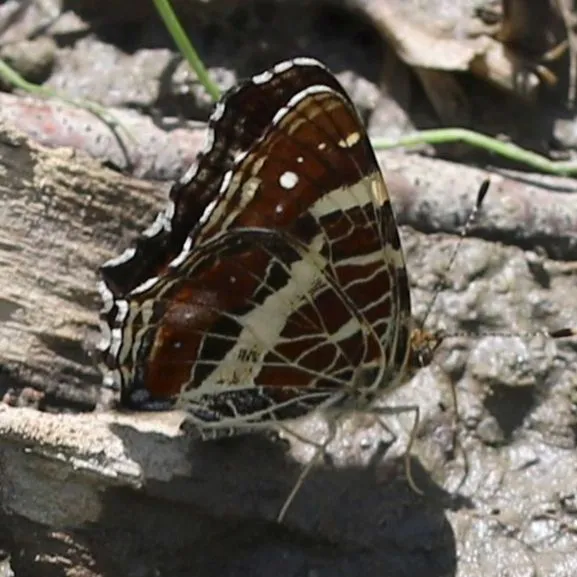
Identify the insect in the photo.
Araschnia levana
